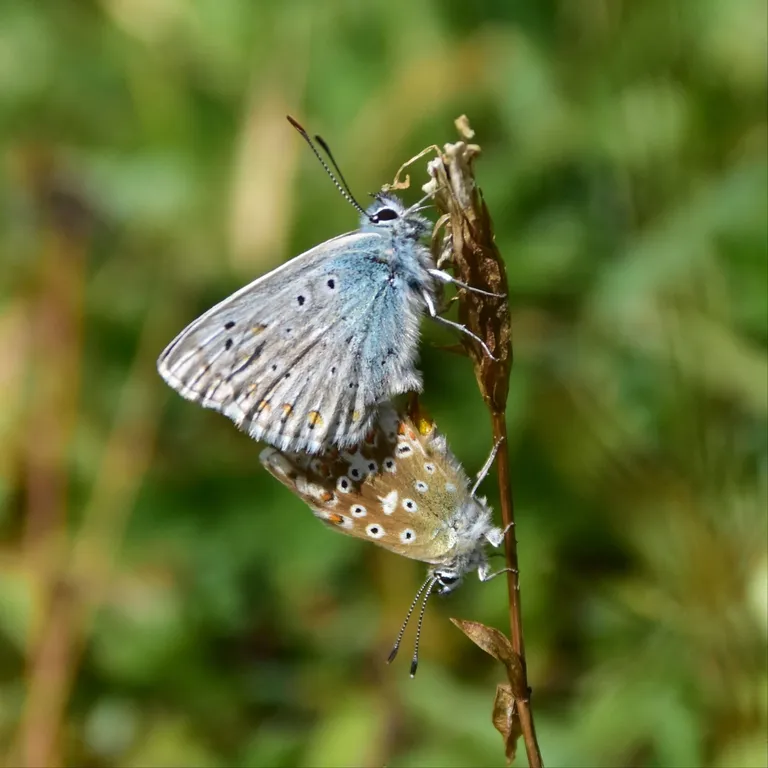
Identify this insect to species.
Lysandra coridon
